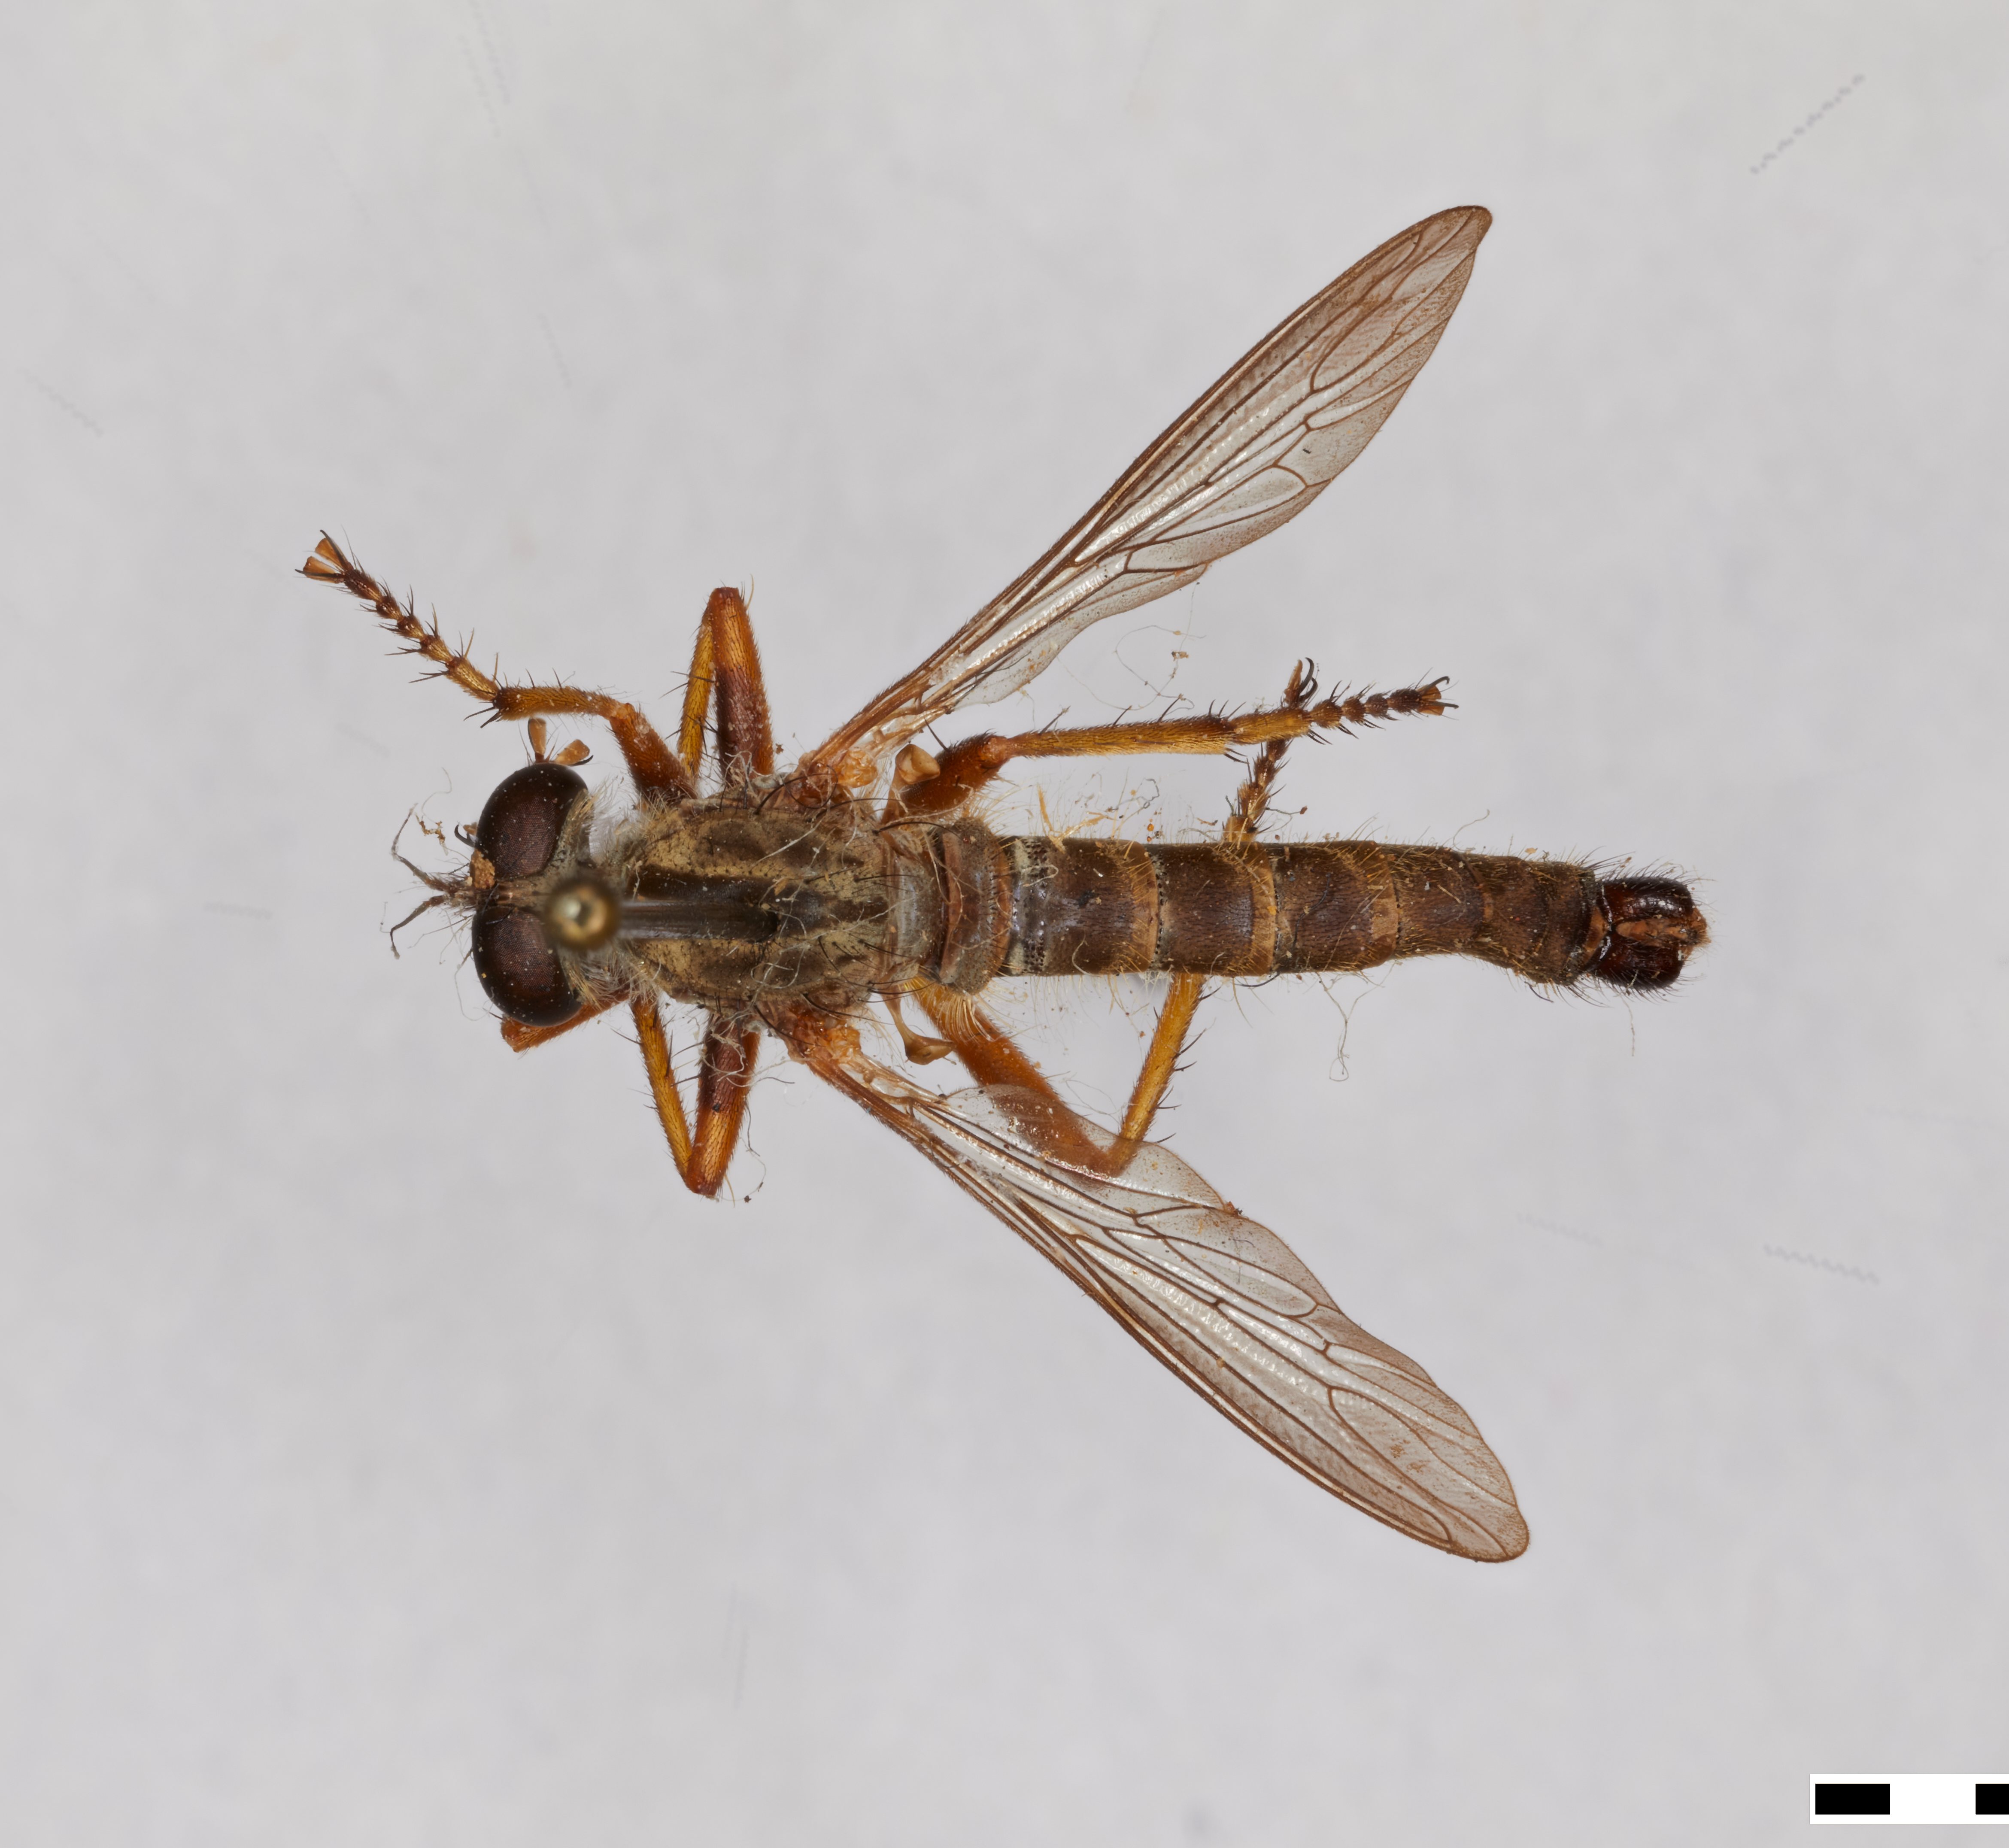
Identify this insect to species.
Asilus auricomus
